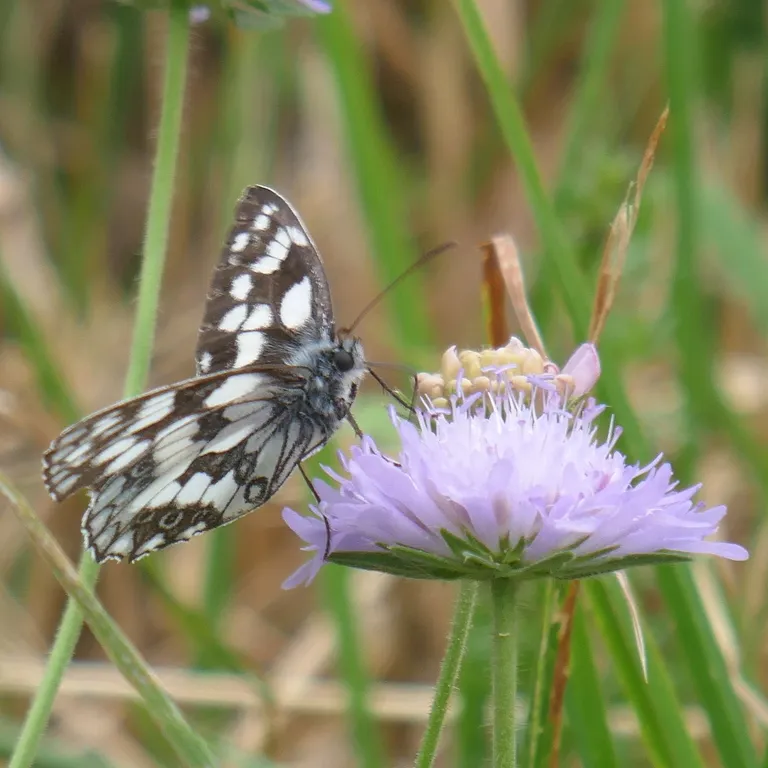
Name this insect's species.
Melanargia galathea
